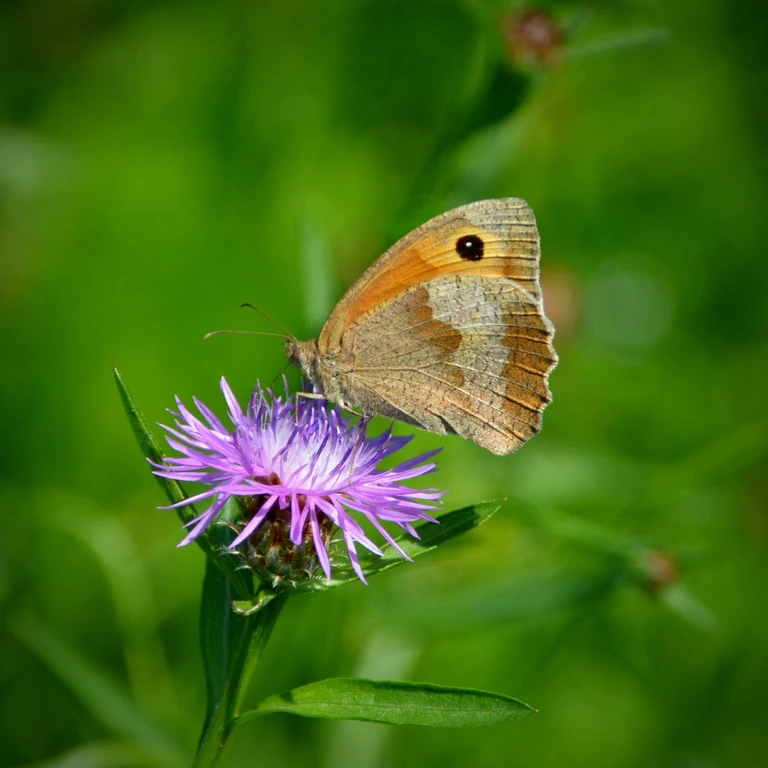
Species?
Maniola jurtina
